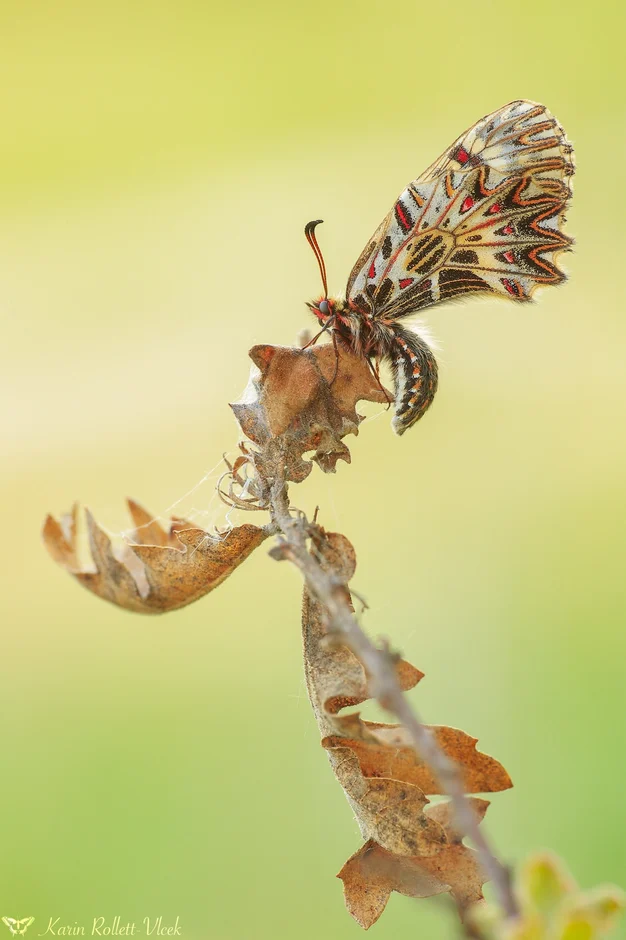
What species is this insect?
Zerynthia polyxena
